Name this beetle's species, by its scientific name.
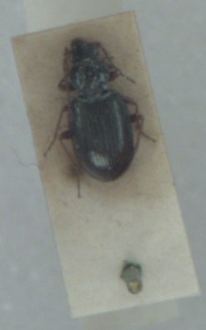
Bembidion deletum
